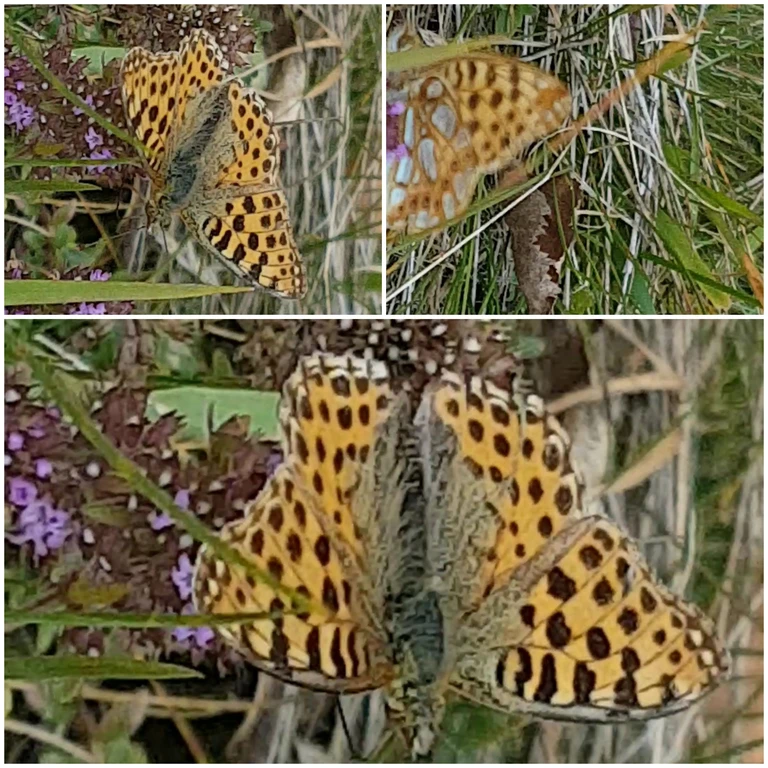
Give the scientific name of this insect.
Issoria lathonia
